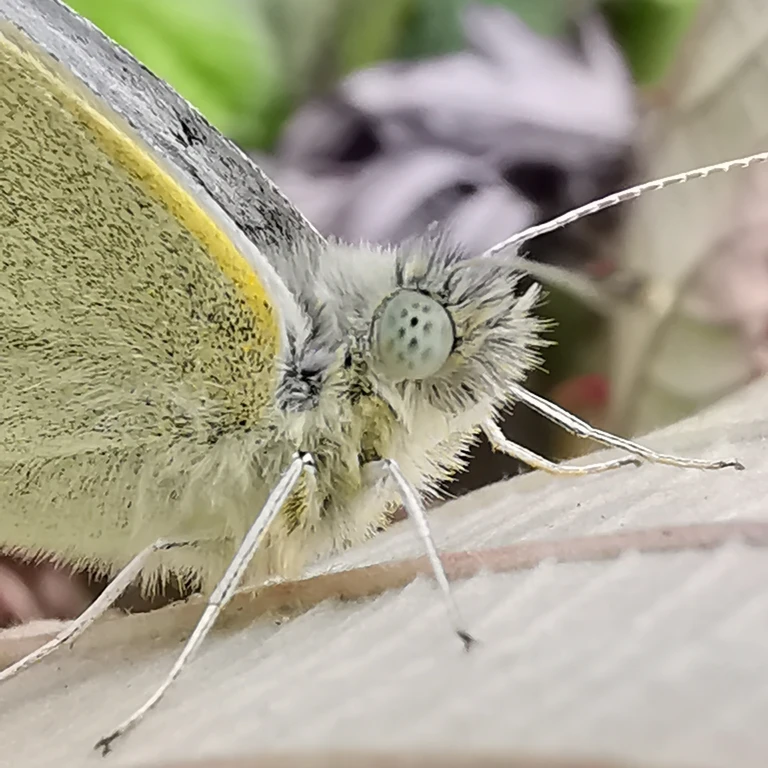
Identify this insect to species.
Pieris rapae
